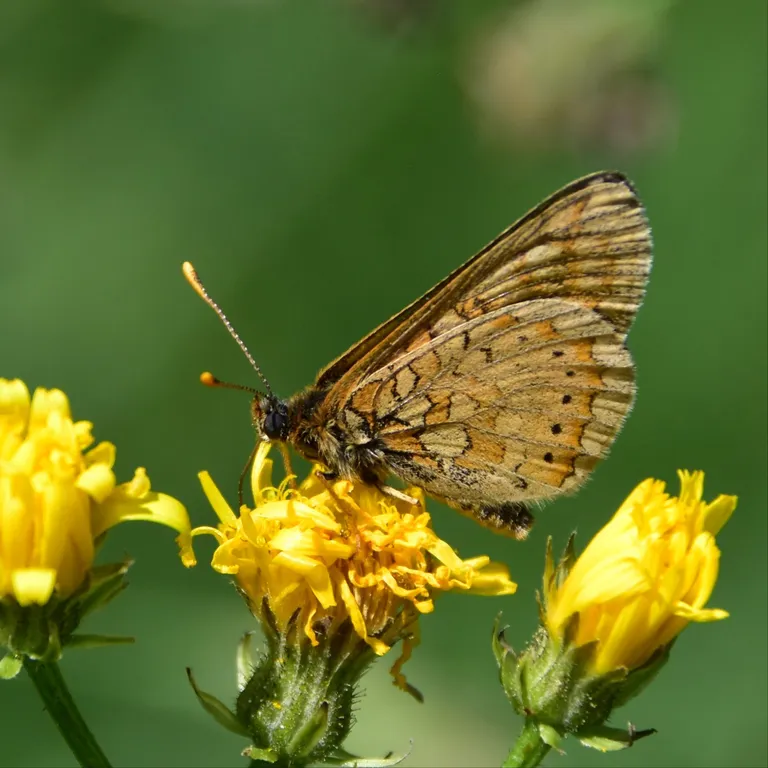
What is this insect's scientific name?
Euphydryas aurinia
